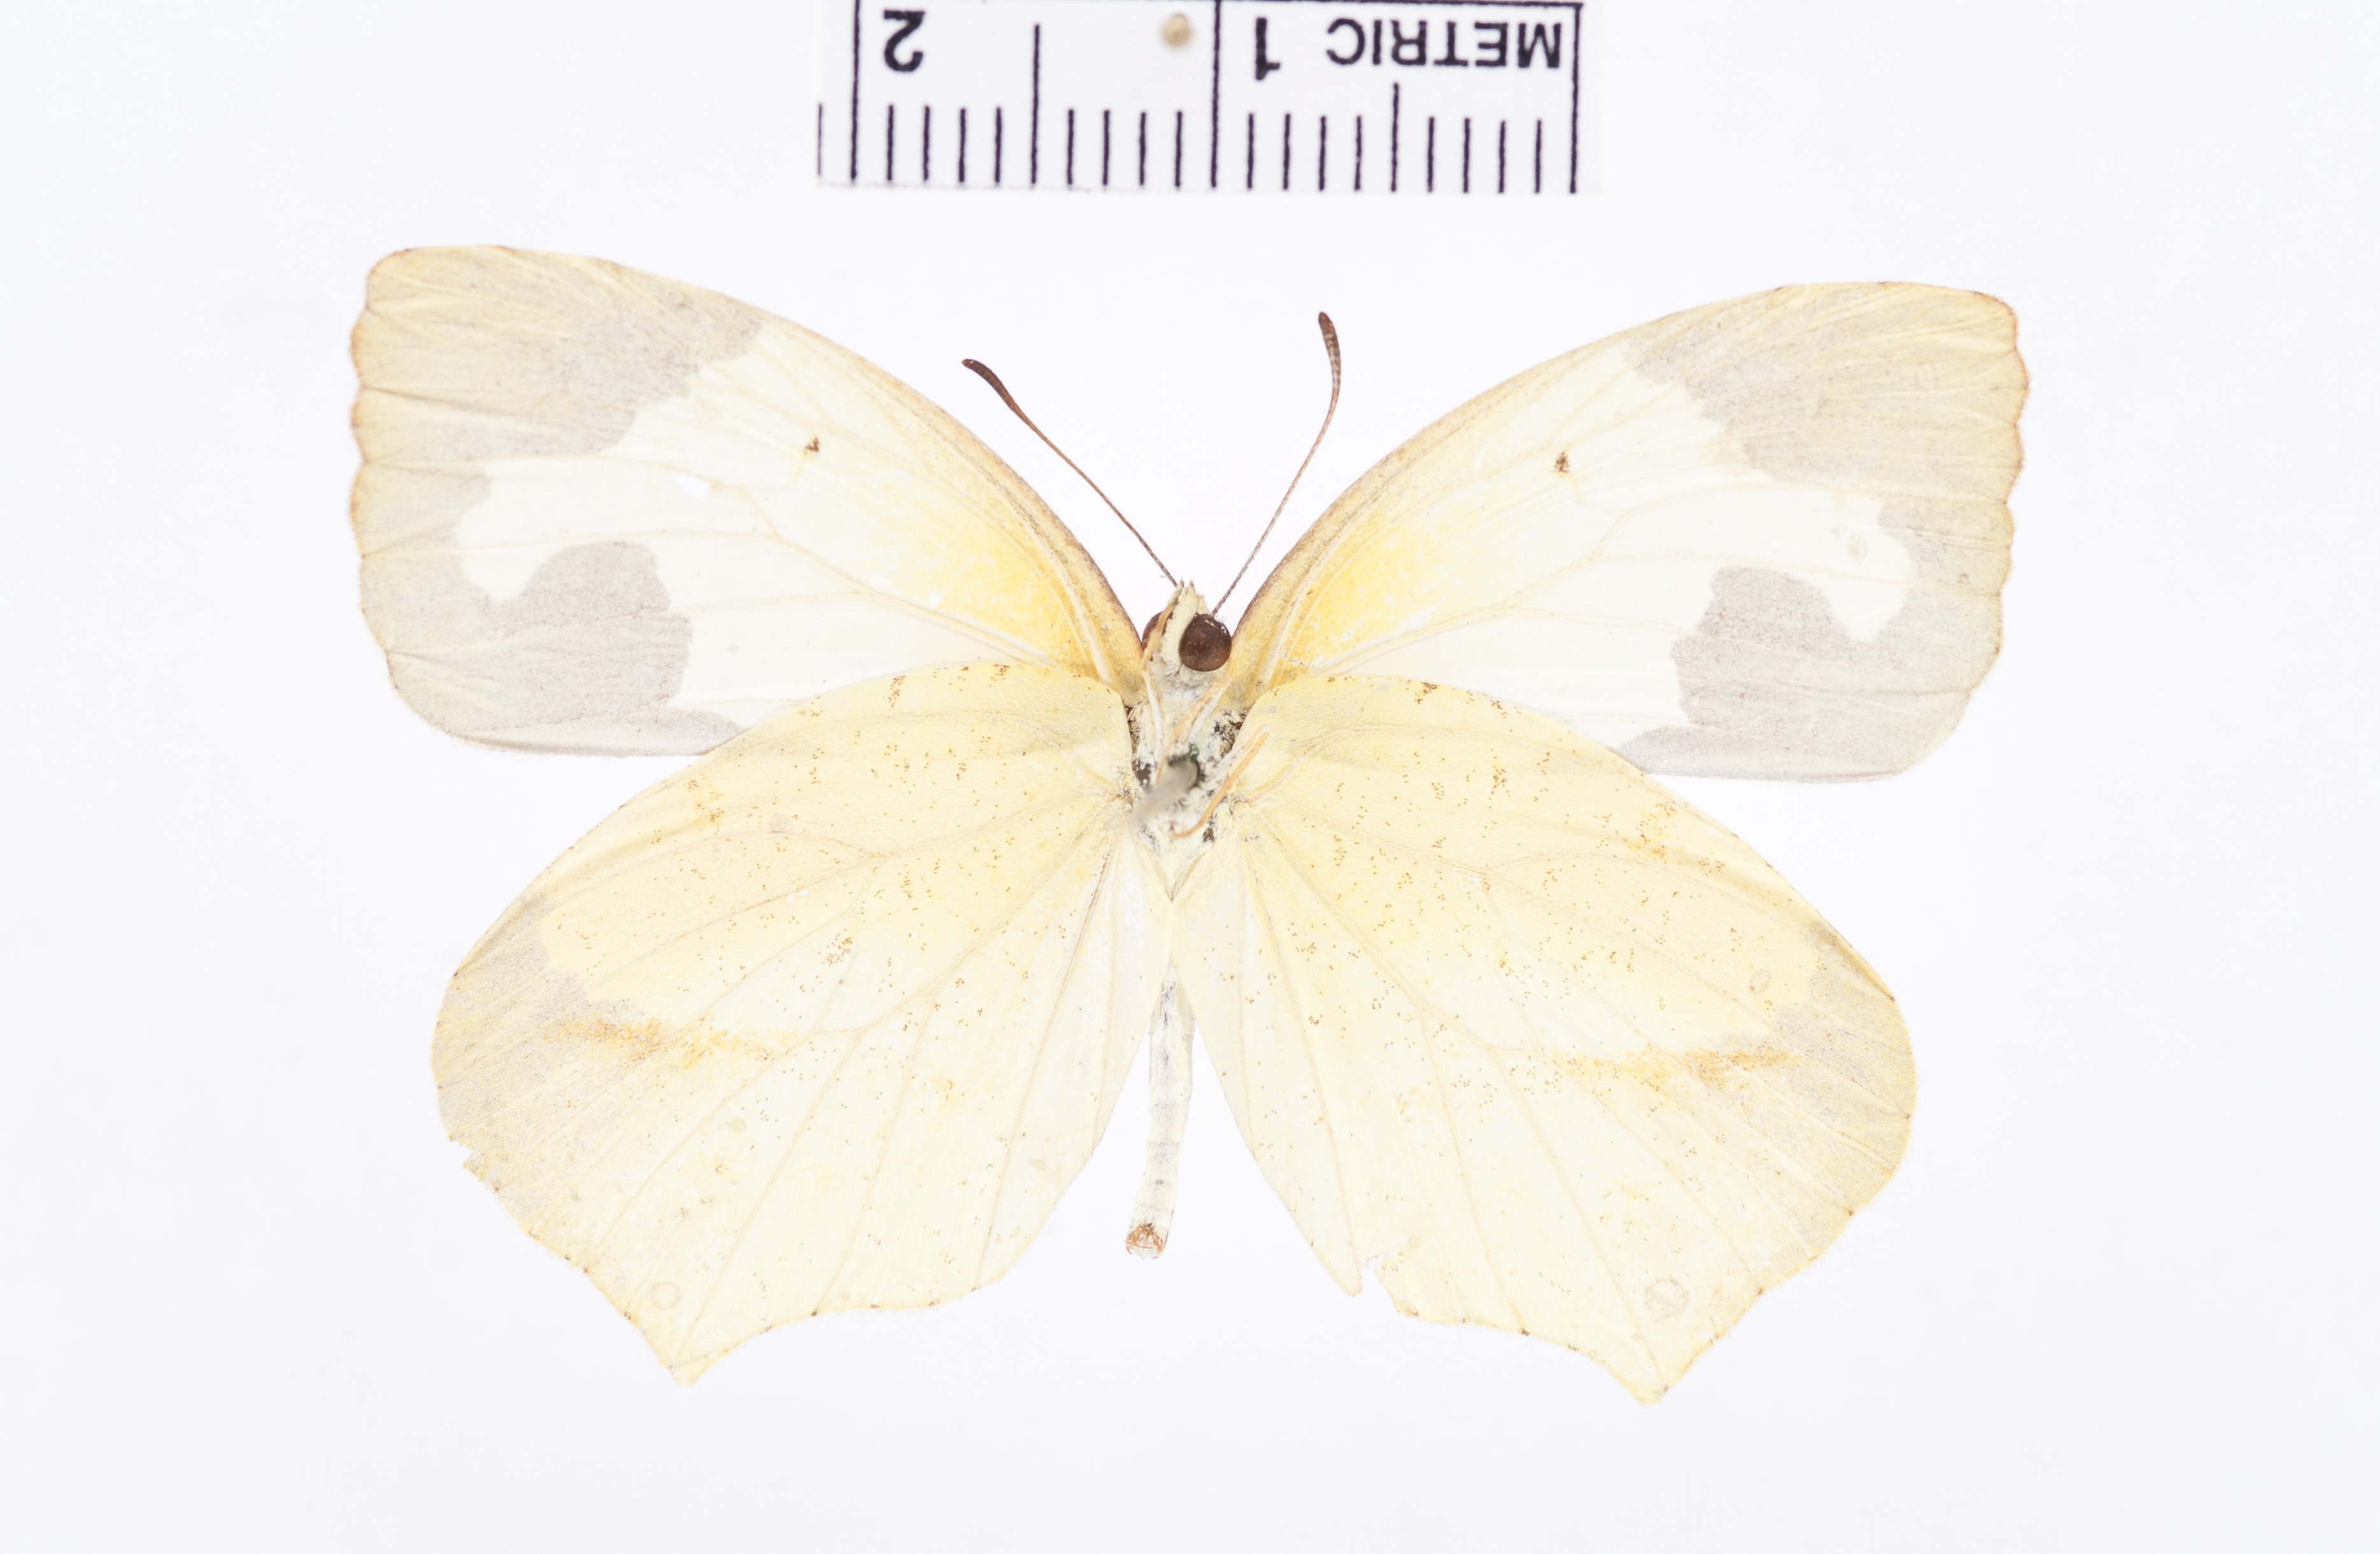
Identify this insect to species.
Eurema mexicana
